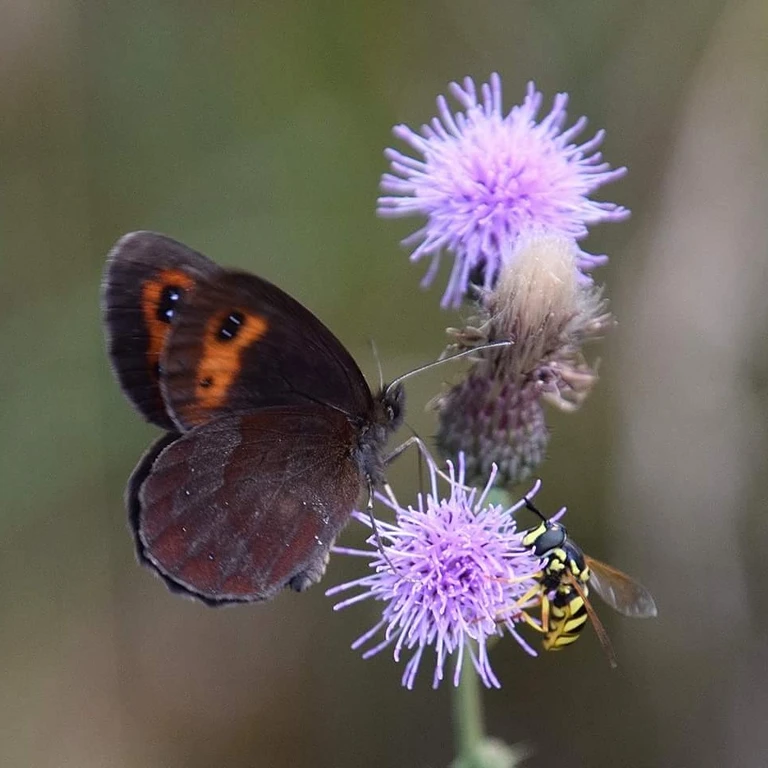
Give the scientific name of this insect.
Erebia aethiops
